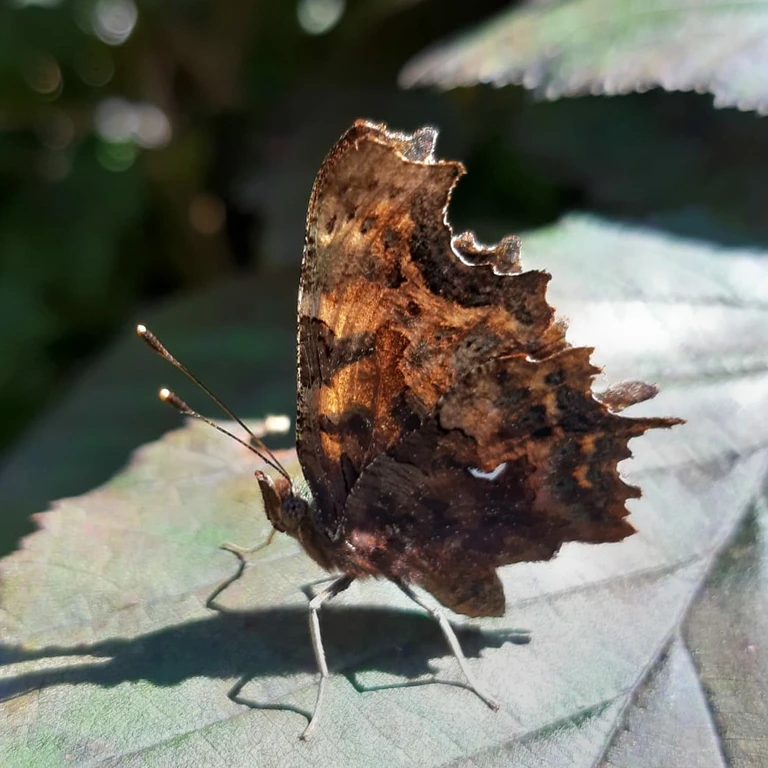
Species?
Polygonia c-album
